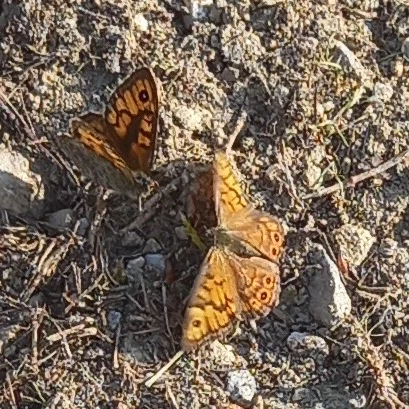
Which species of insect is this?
Lasiommata megera (also Pararge megera)
